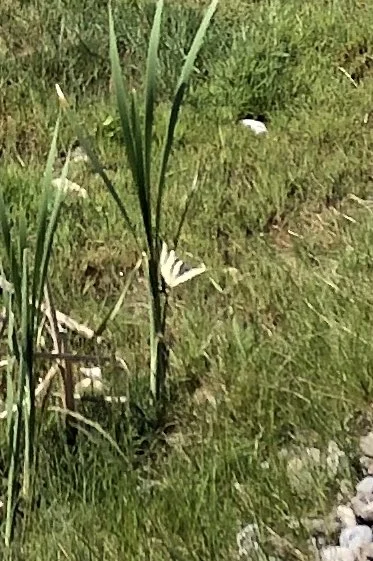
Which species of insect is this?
Iphiclides podalirius
